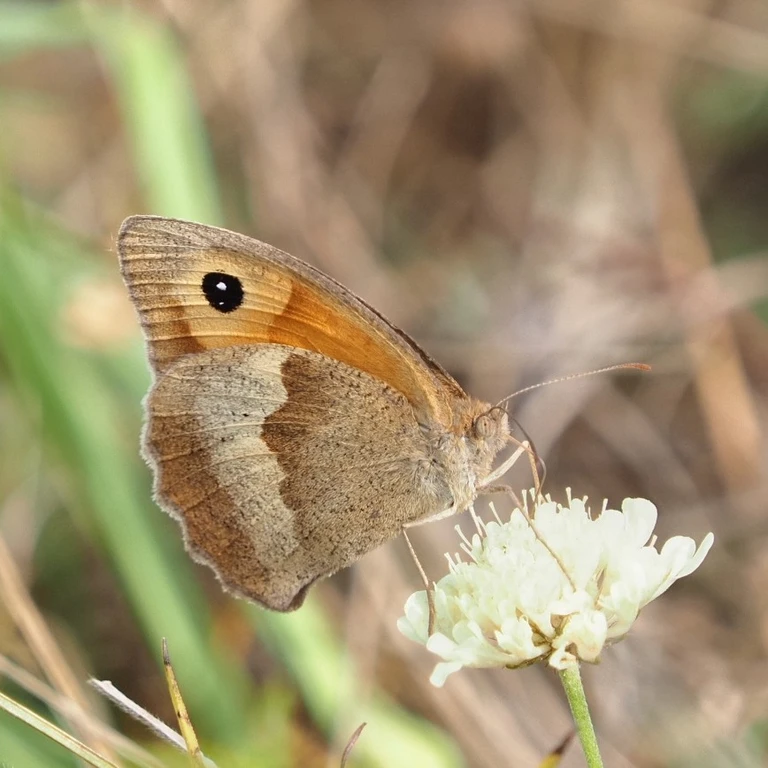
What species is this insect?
Maniola jurtina
